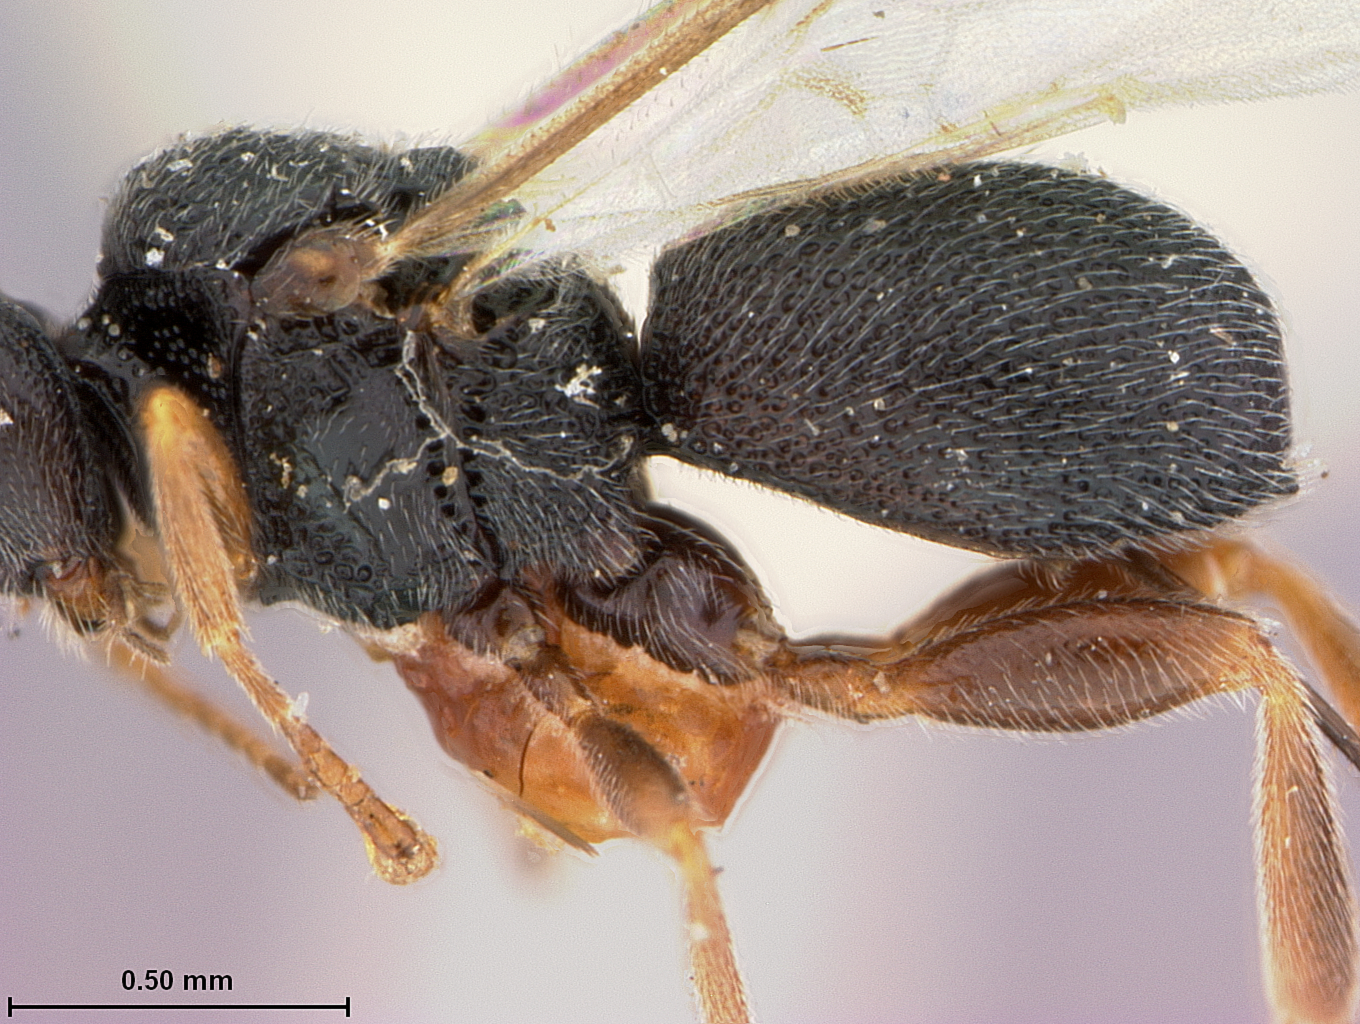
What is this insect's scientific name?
Urosigalphus femoratus
